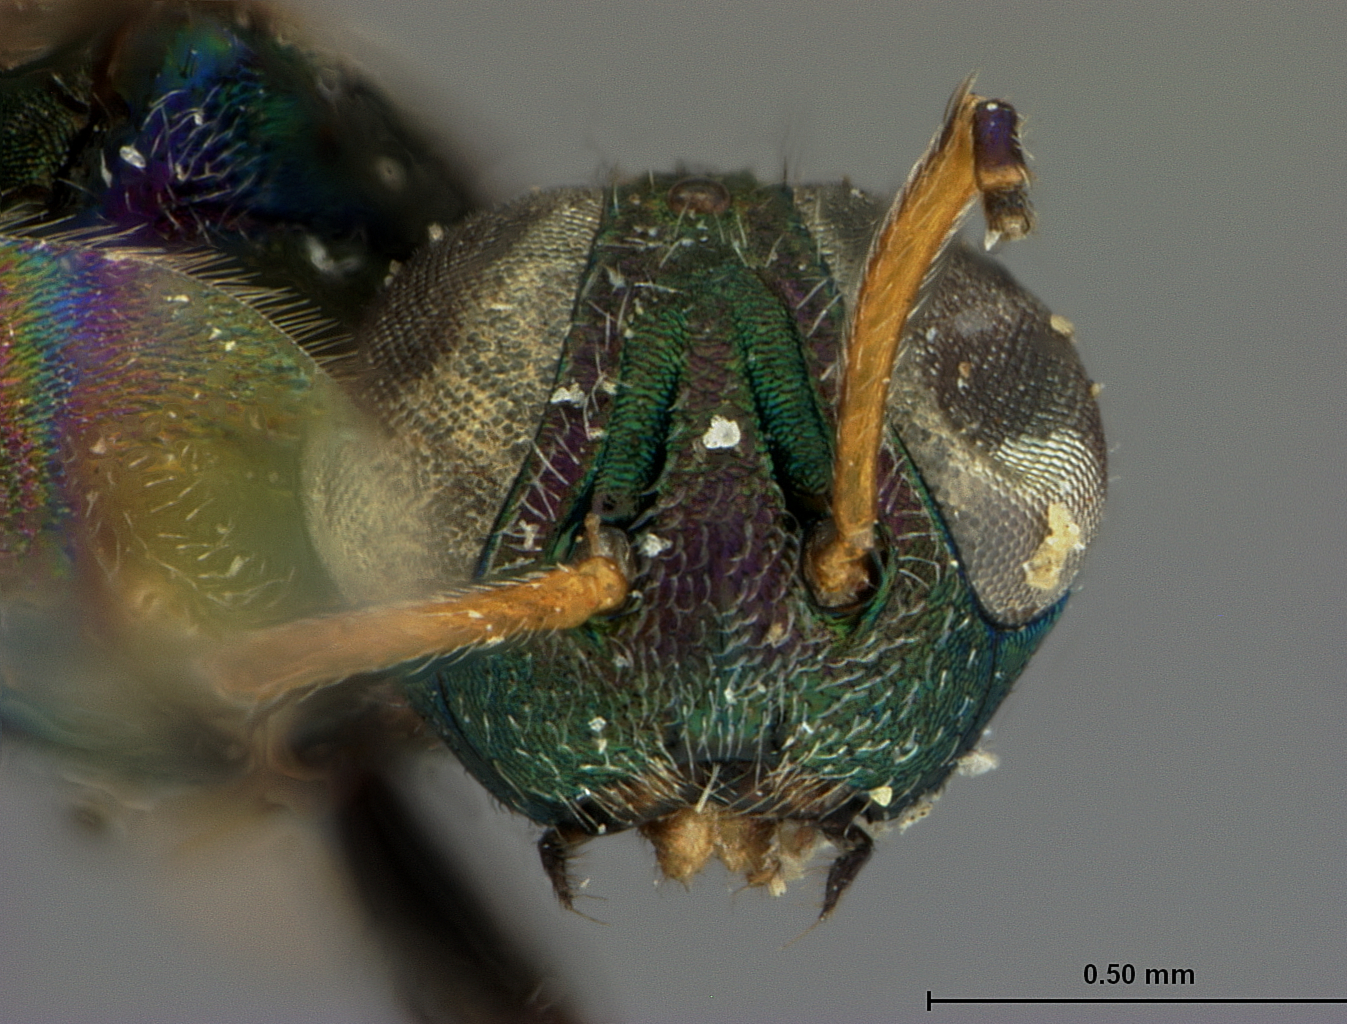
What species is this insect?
Anastatus stantoni
